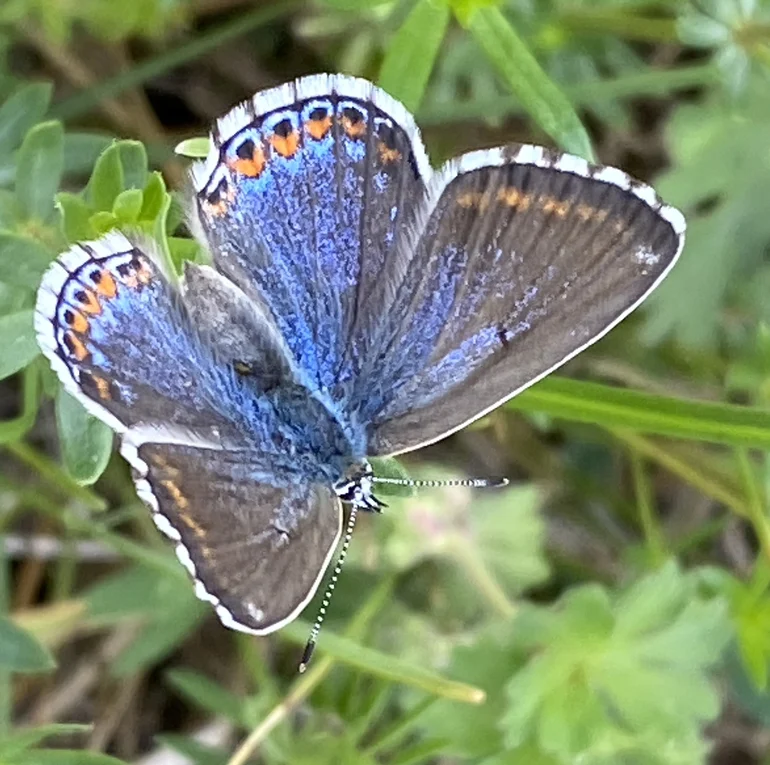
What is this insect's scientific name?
Lysandra bellargus
